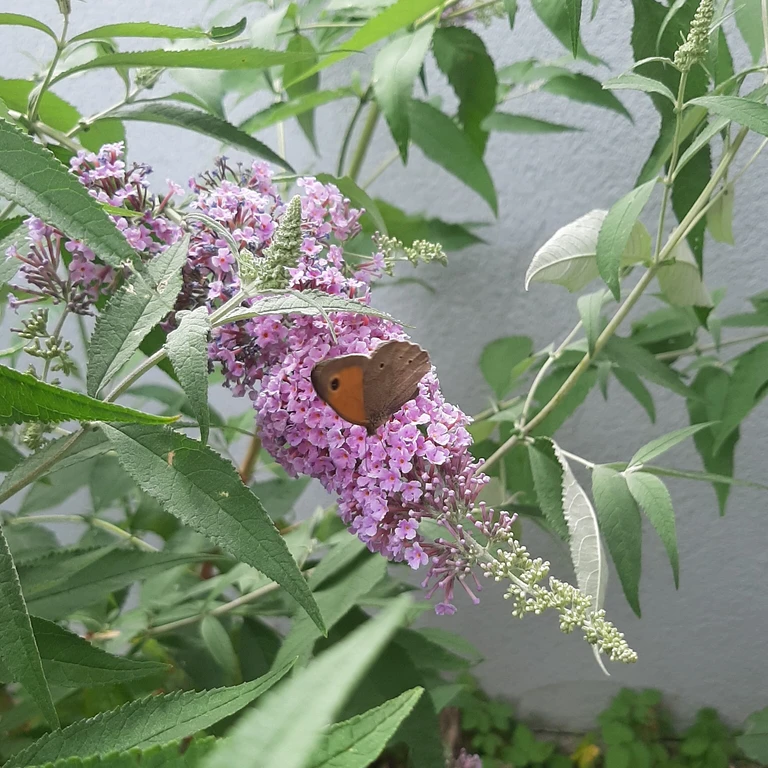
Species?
Maniola jurtina
